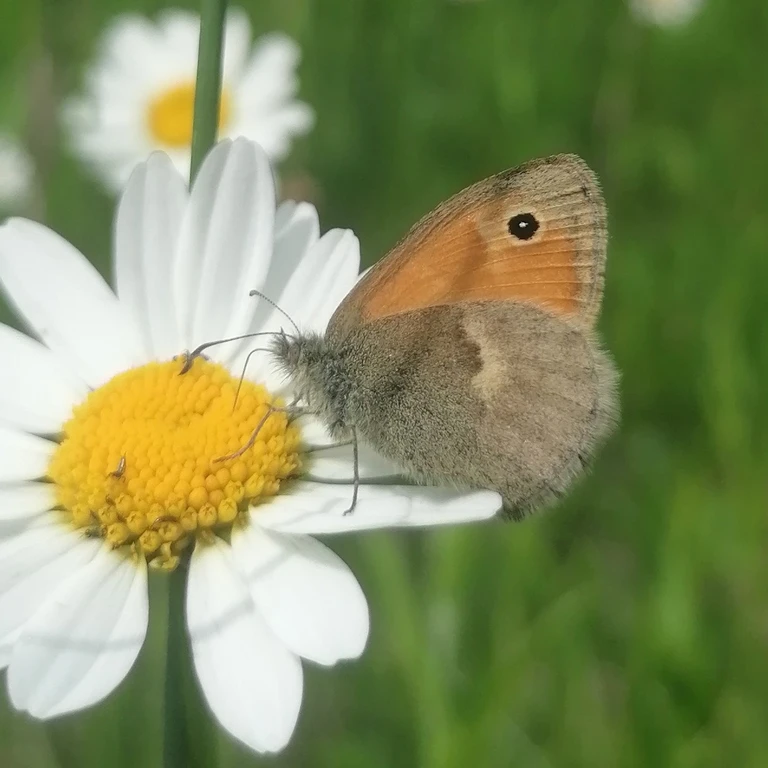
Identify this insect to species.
Coenonympha pamphilus
